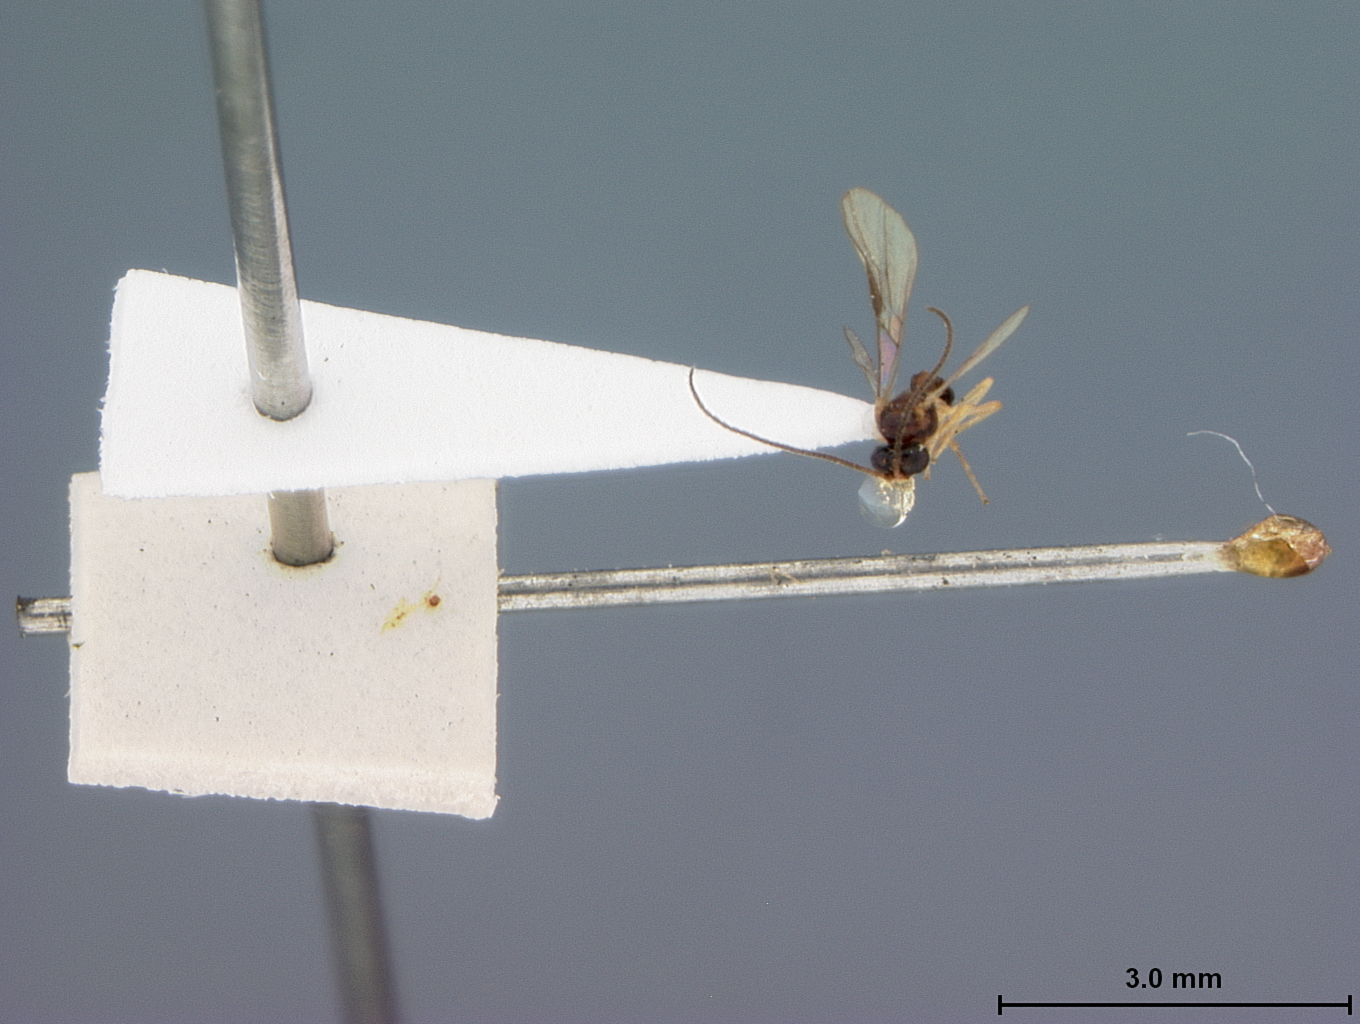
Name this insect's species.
Opius altritemporalis
